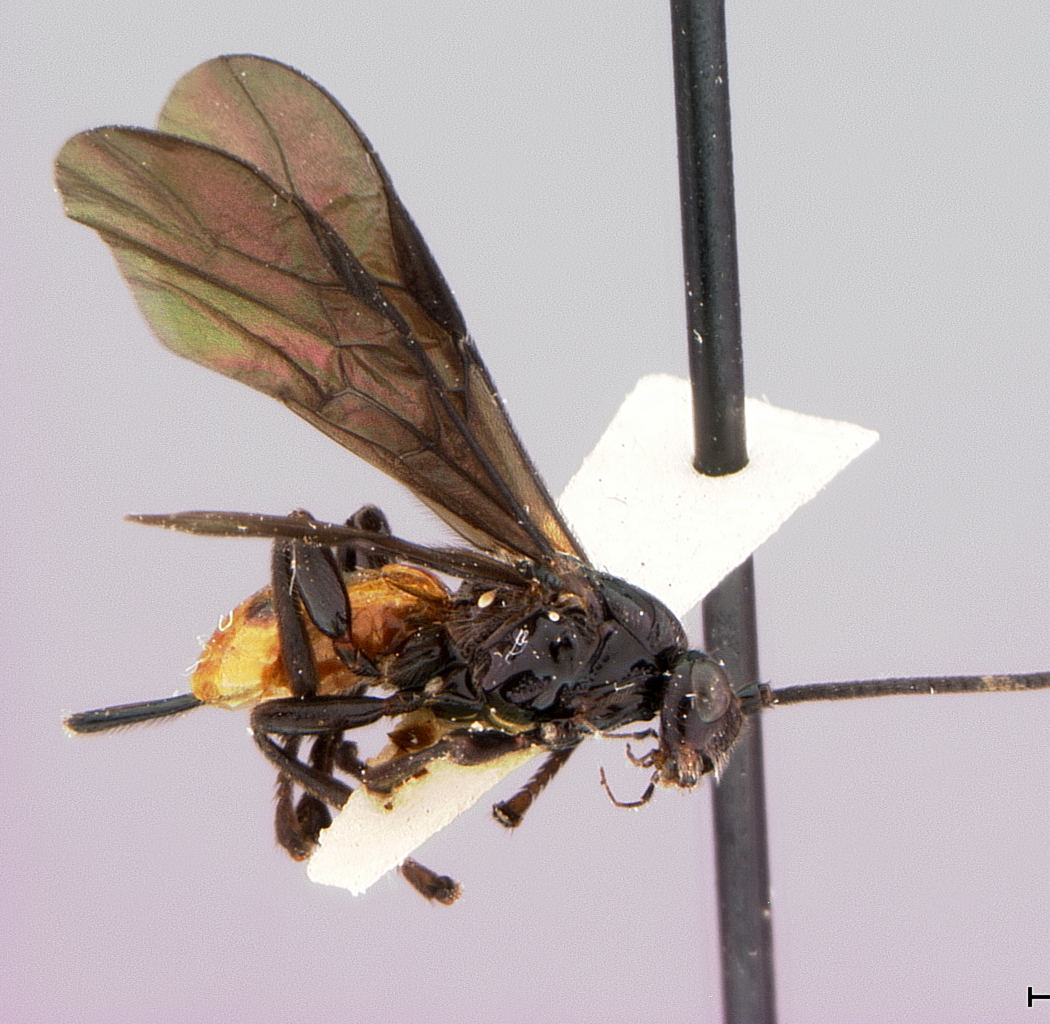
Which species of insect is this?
Opius unguipus
